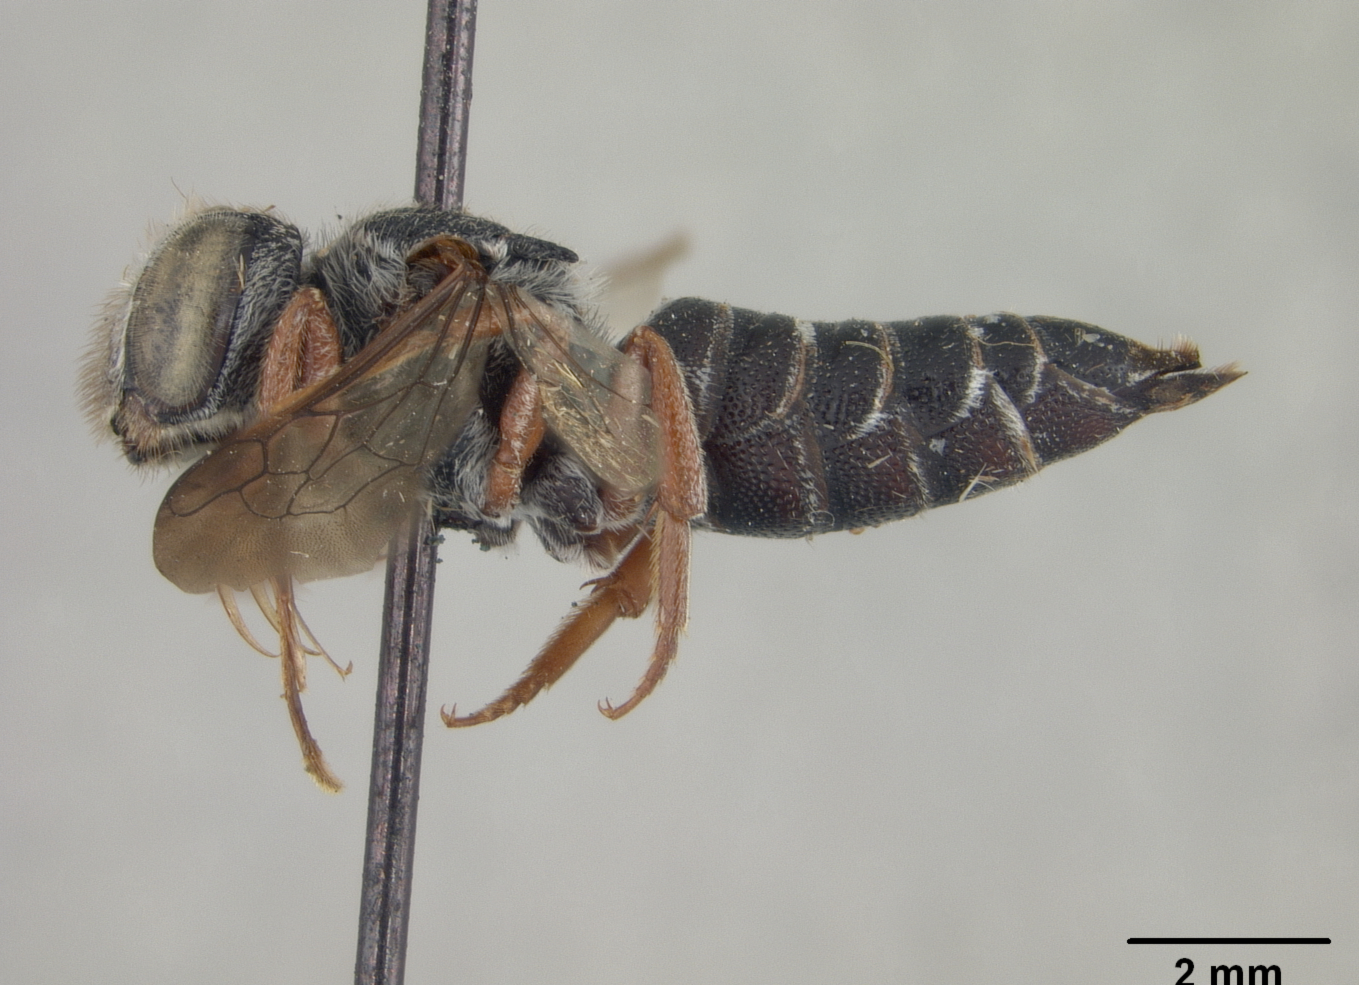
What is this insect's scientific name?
Coelioxys obtusiventris
